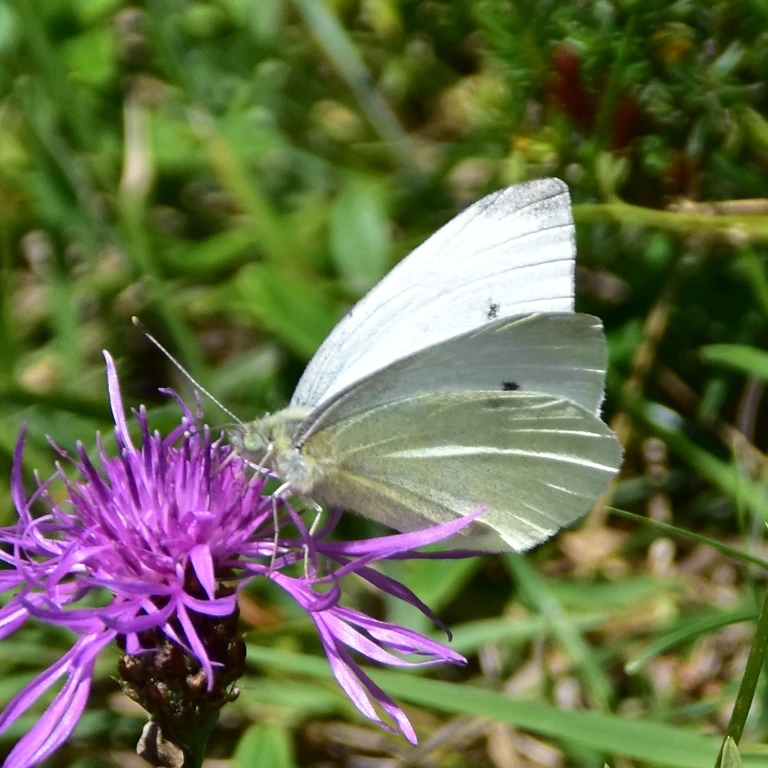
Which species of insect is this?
Pieris rapae
